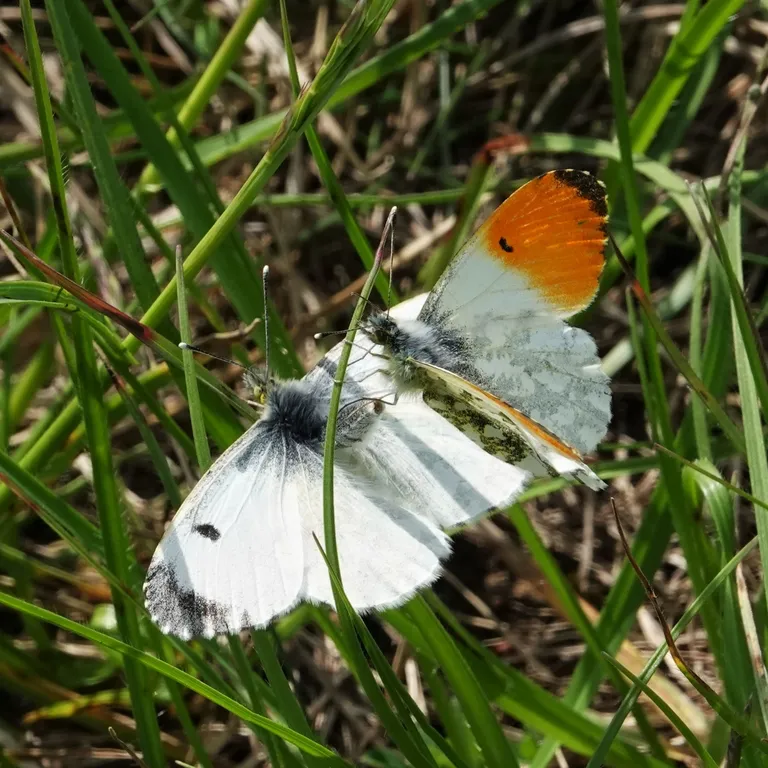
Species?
Anthocharis cardamines
